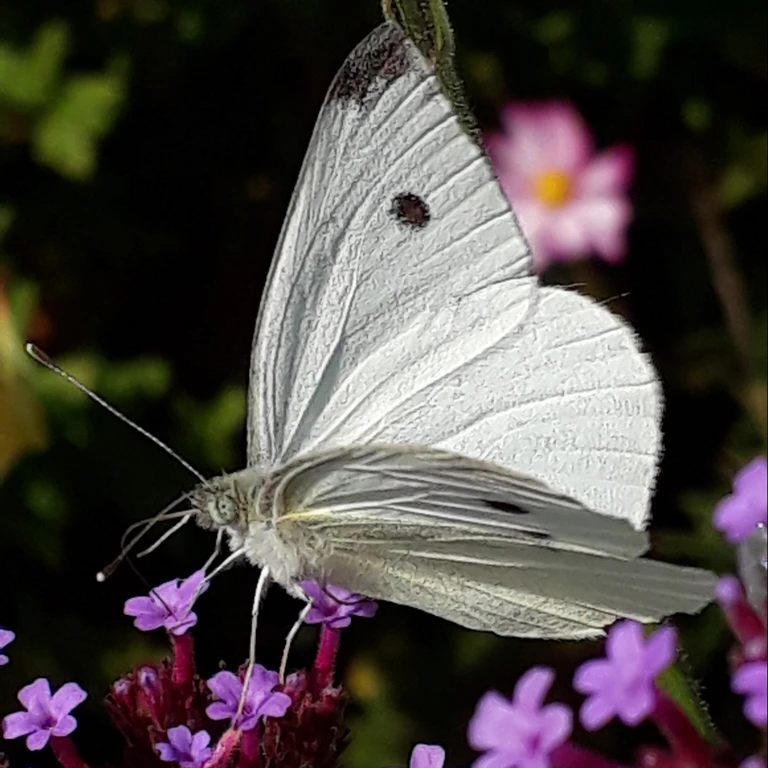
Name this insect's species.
Pieris rapae
